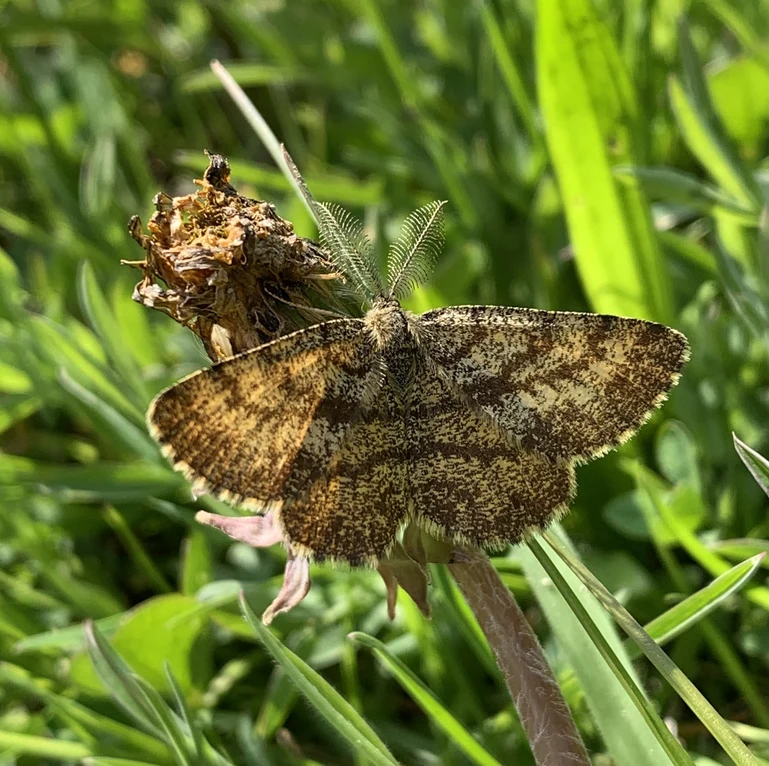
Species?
Ematurga atomaria
